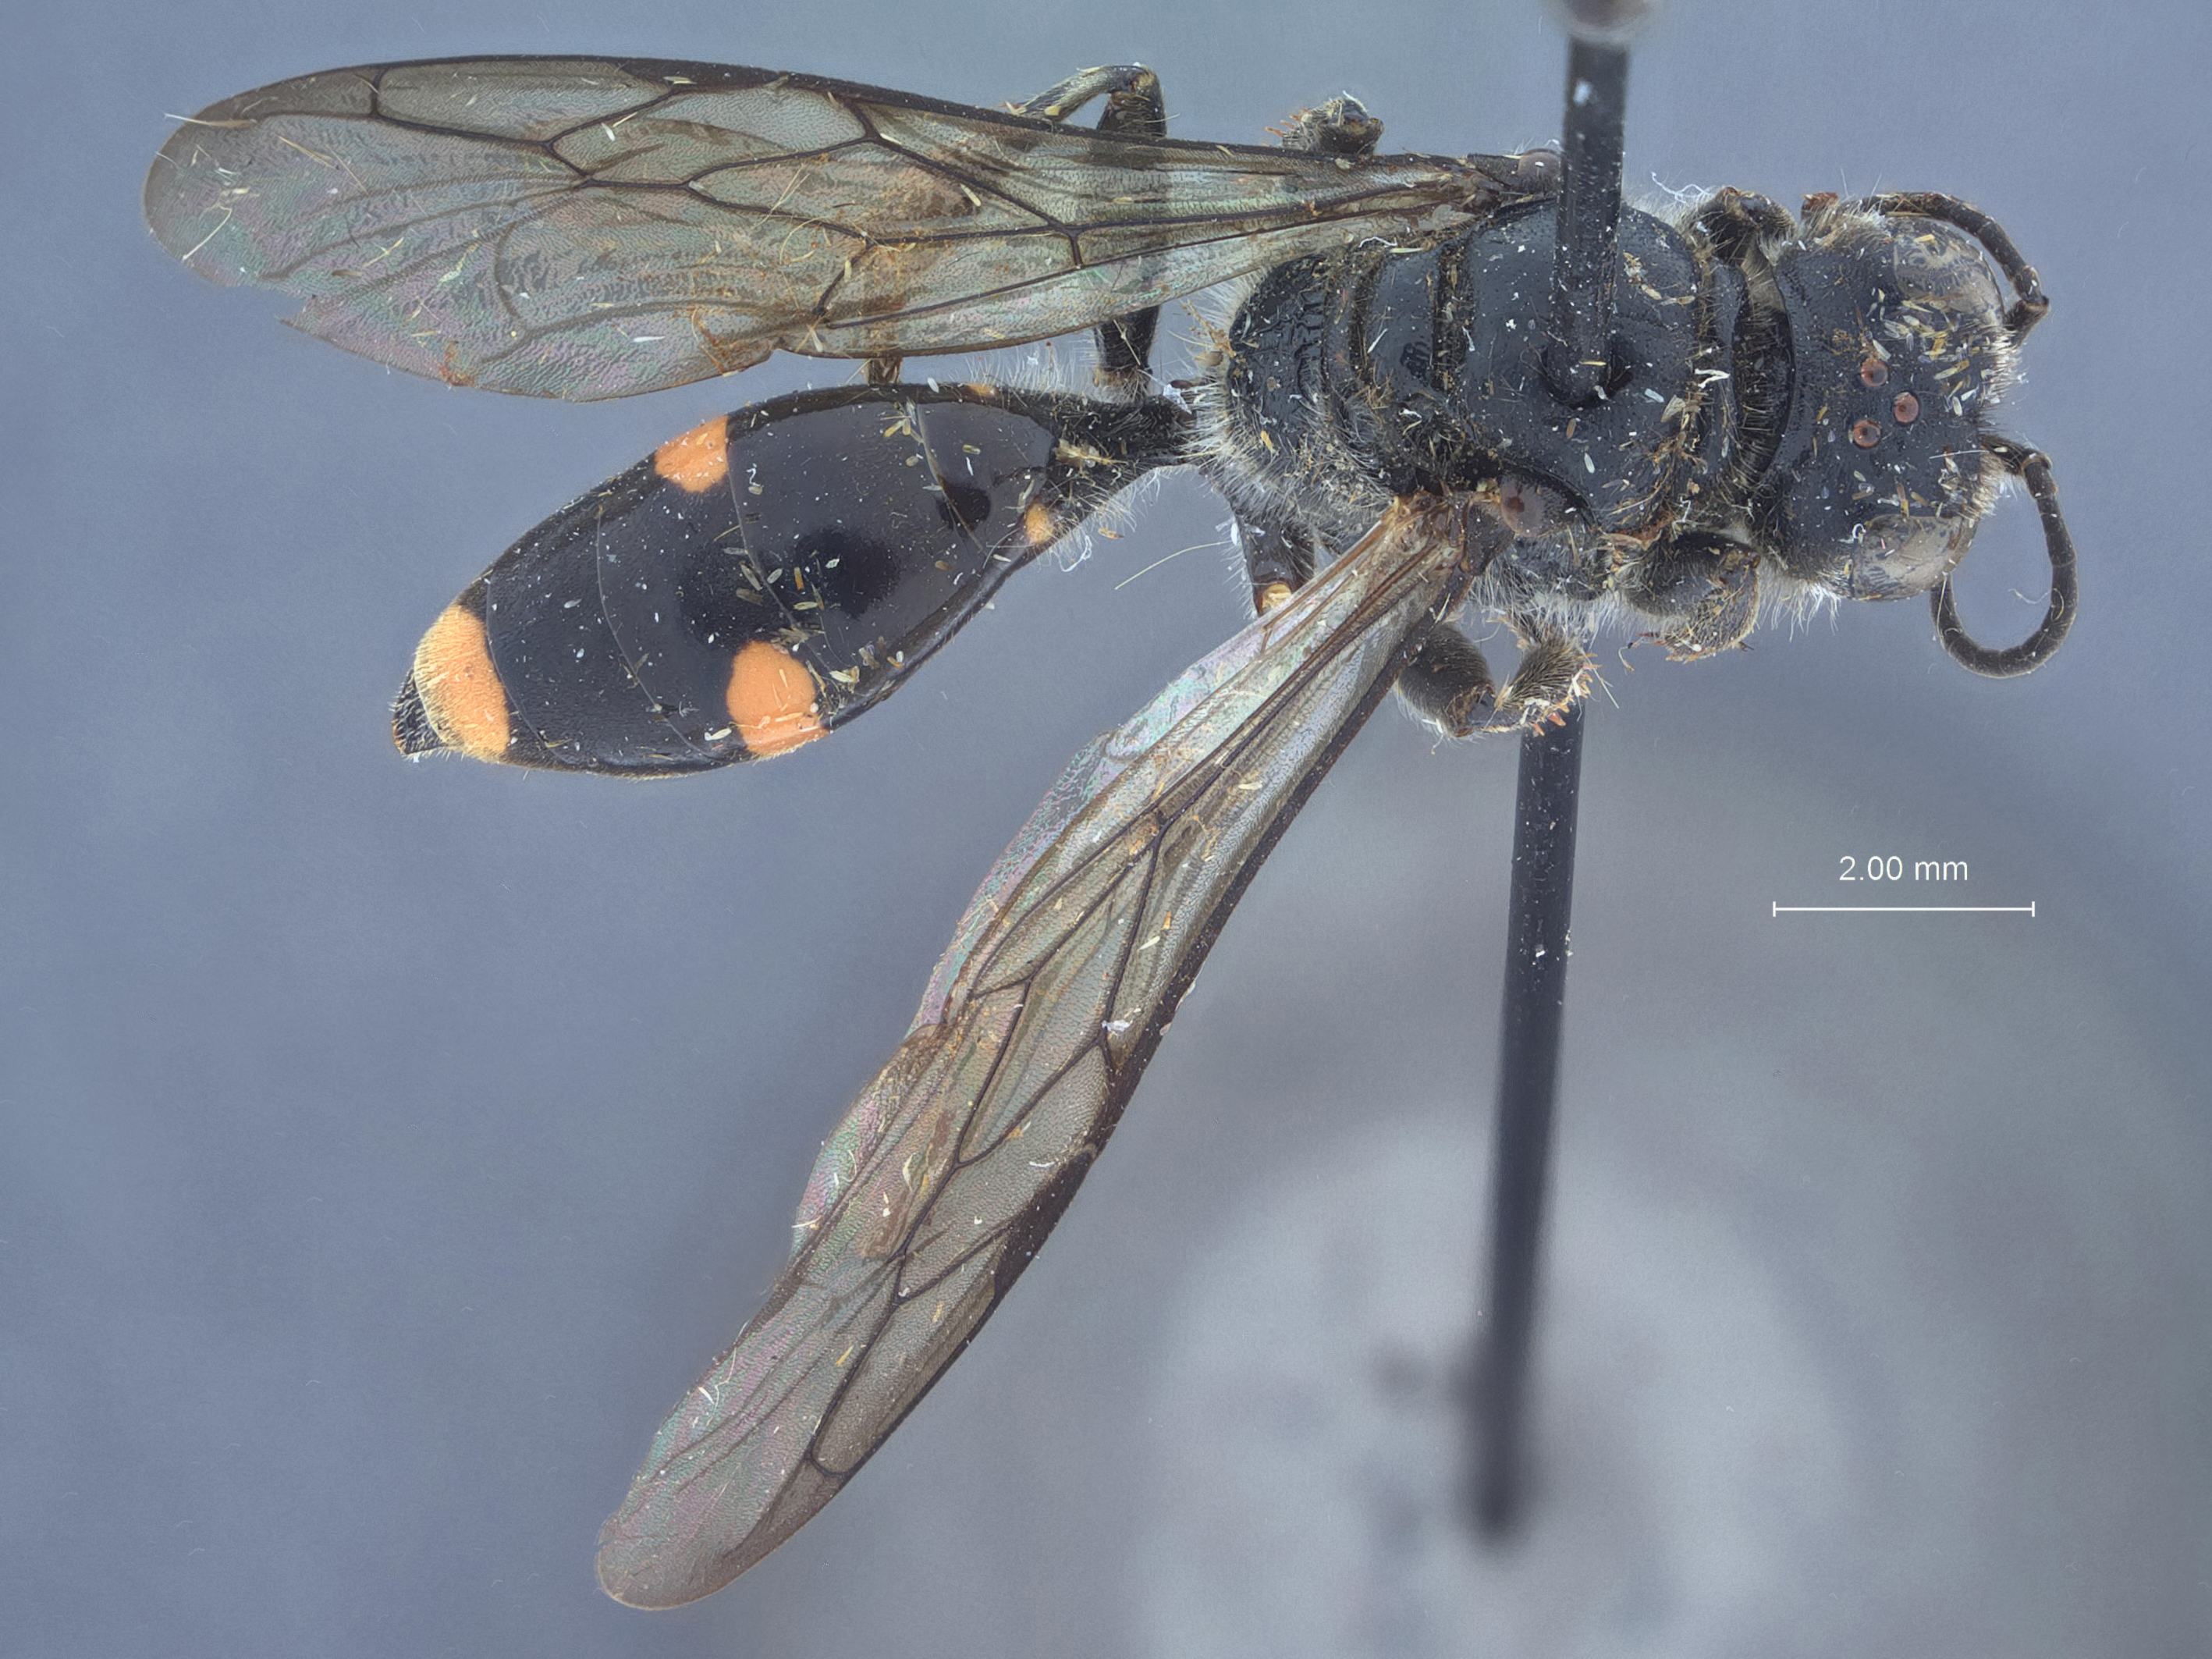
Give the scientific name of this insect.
Crossocerus trucidus
